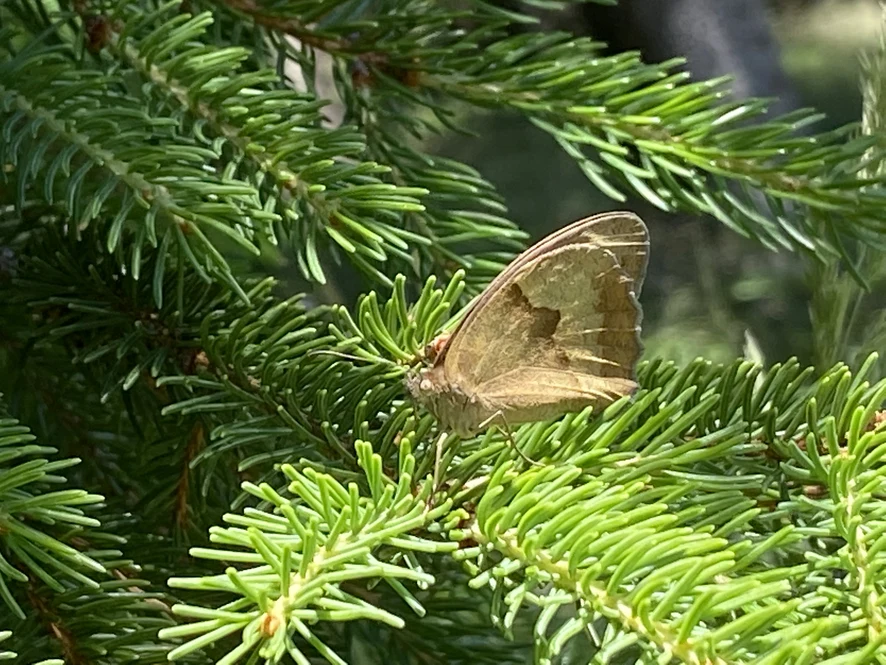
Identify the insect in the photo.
Maniola jurtina
